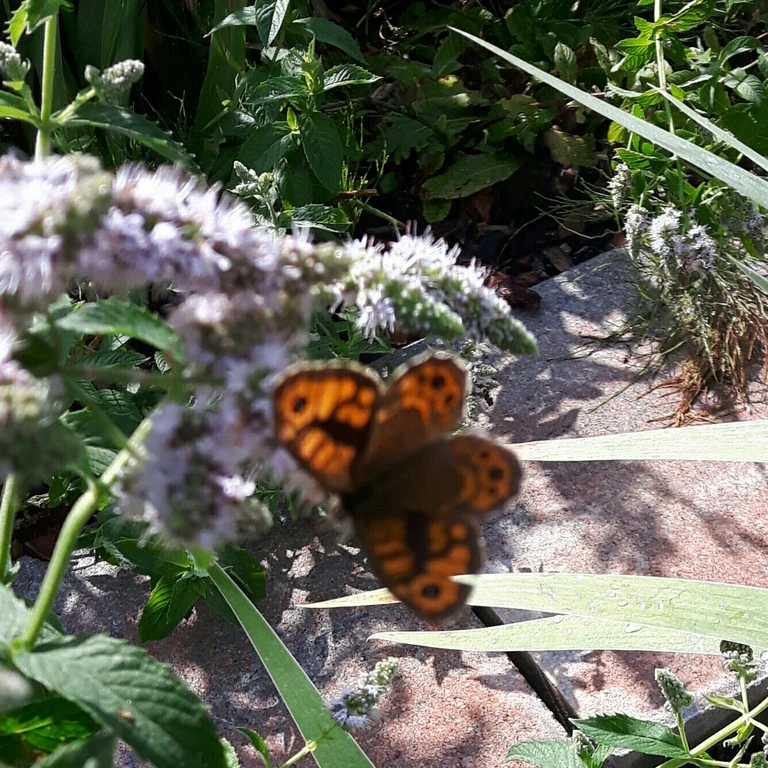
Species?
Lasiommata megera (also Pararge megera)
